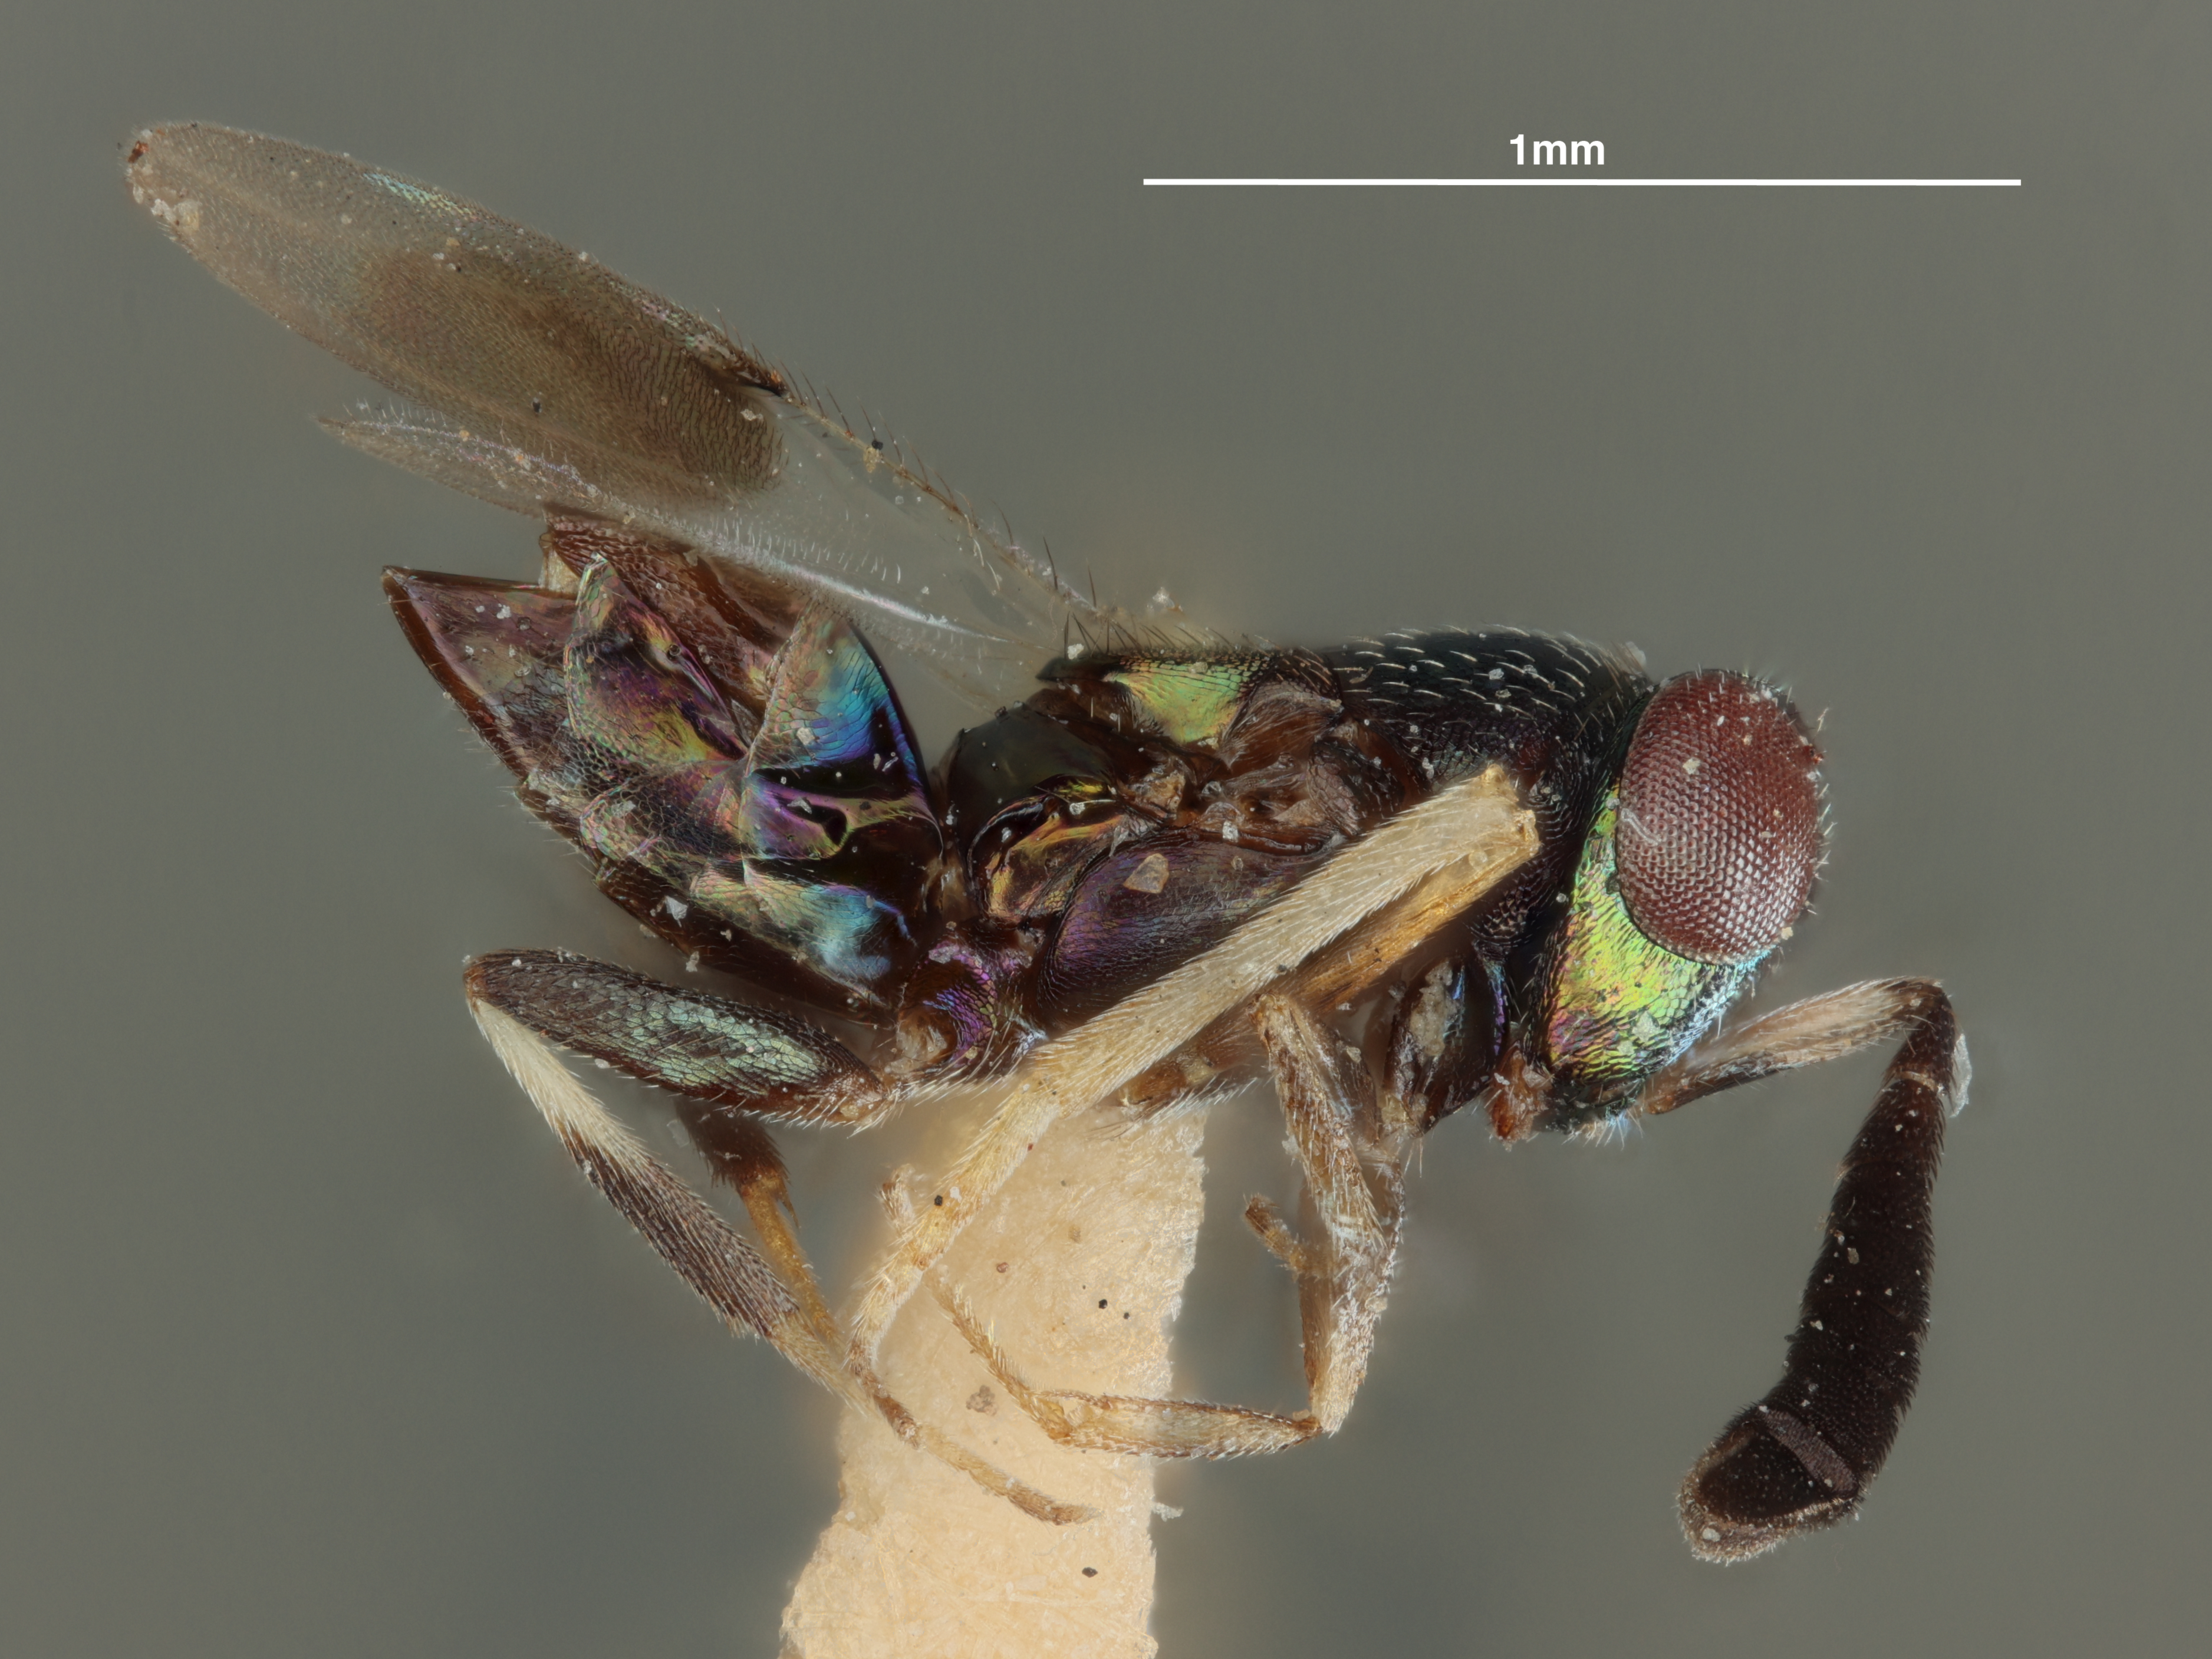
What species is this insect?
Anarhopus sydneyensis
